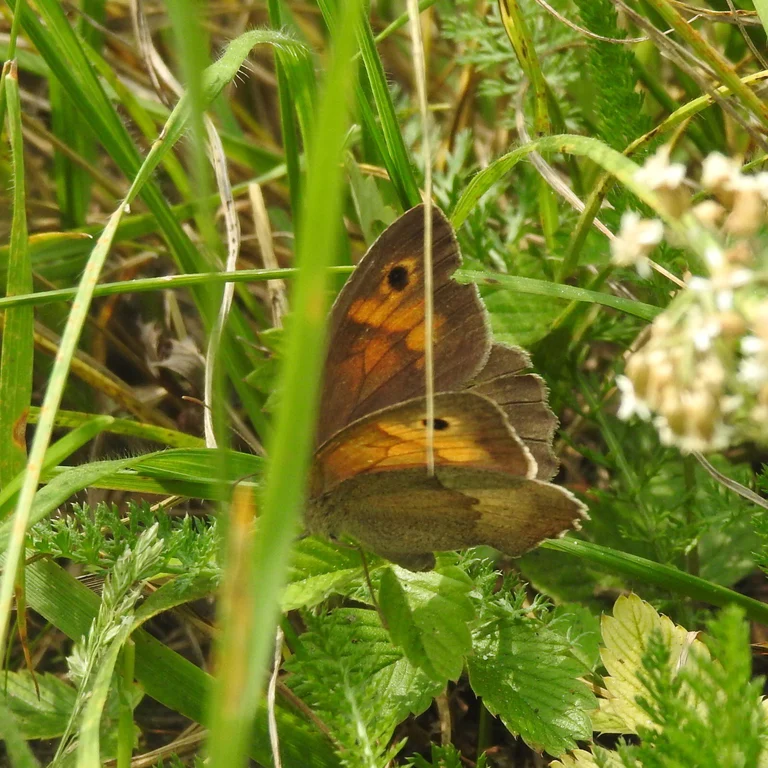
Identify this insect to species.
Maniola jurtina
